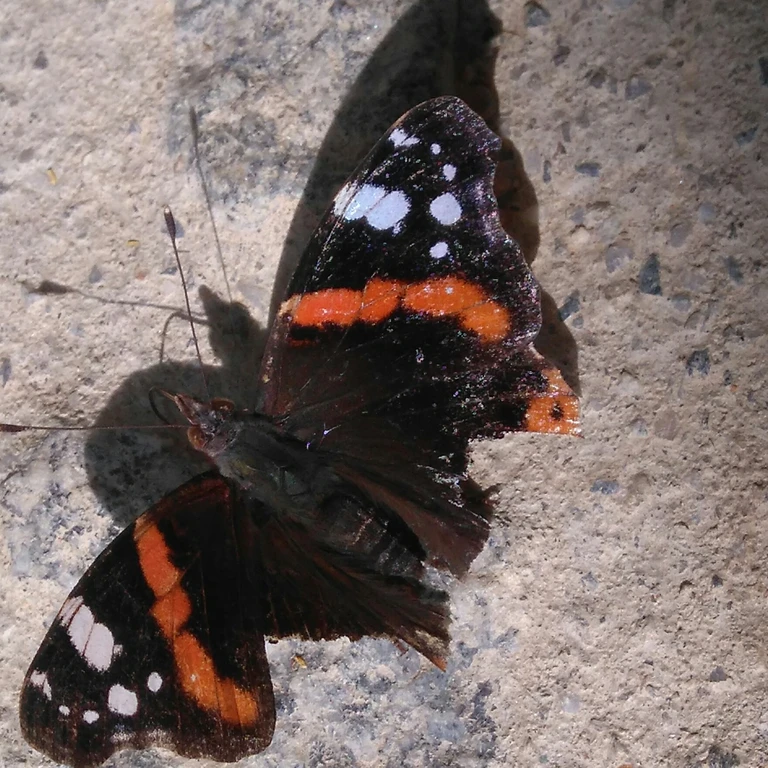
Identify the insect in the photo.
Vanessa atalanta
